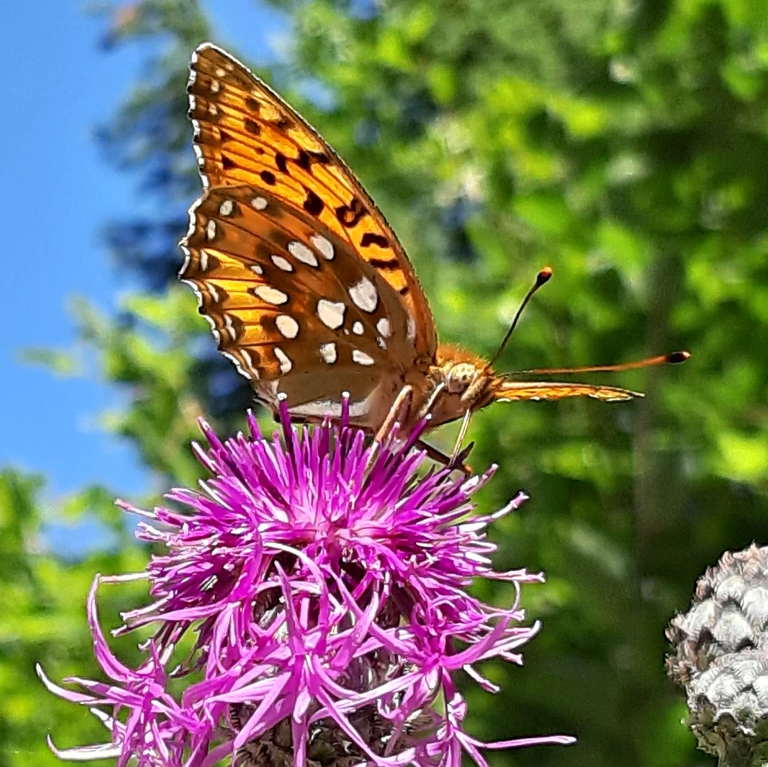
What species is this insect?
Speyeria aglaja
